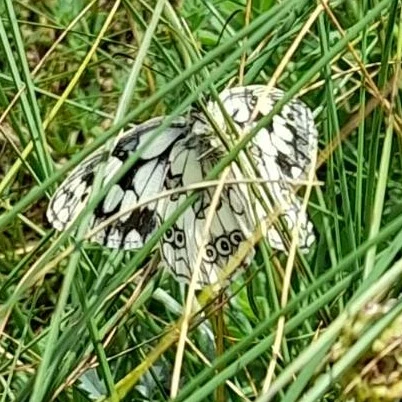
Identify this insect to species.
Melanargia galathea
